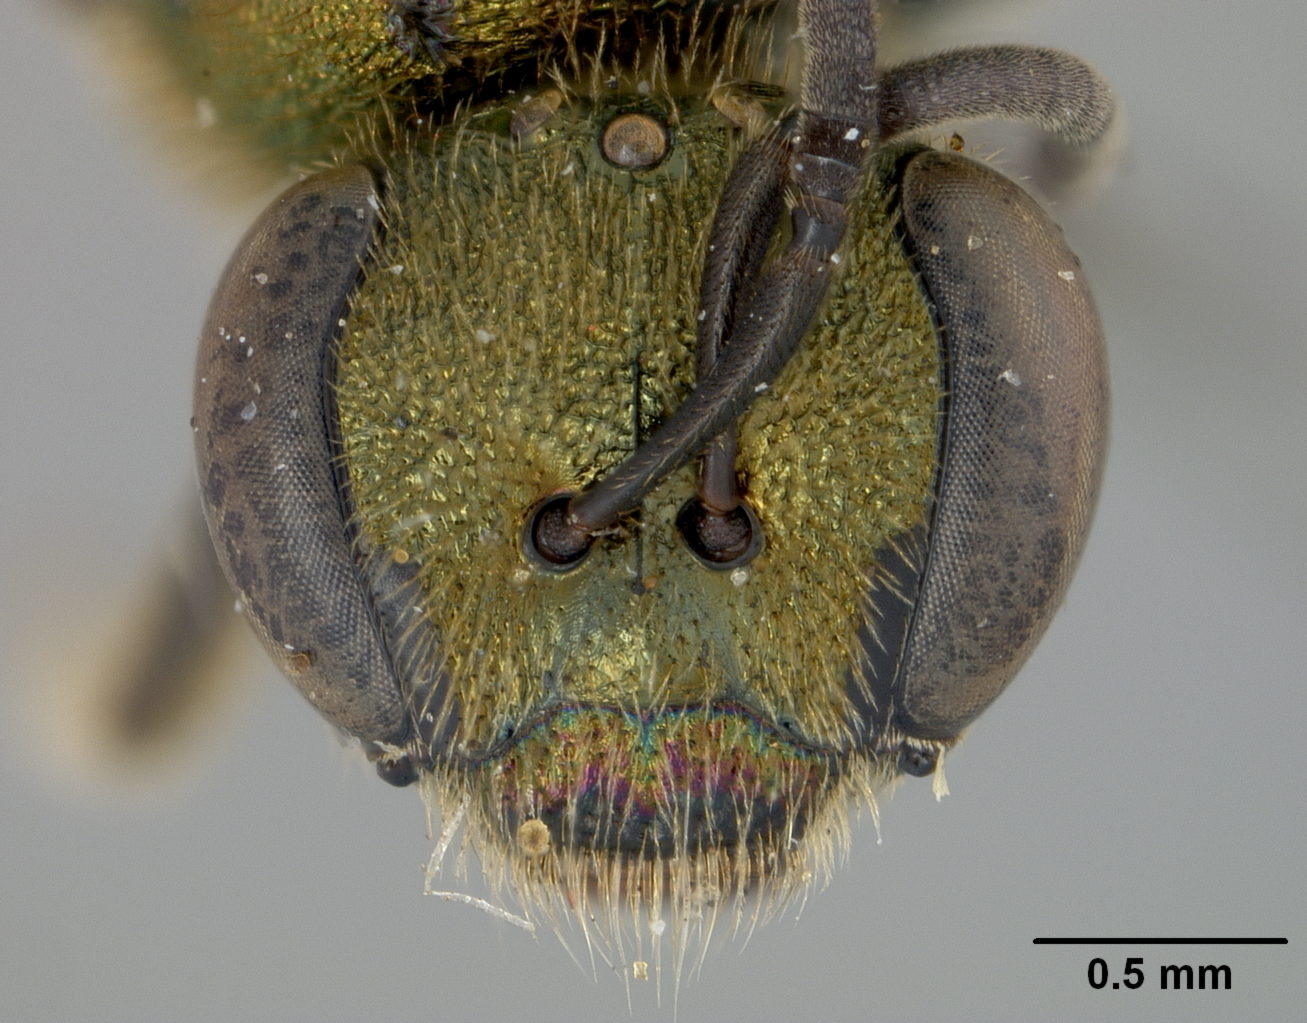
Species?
Halictus imuganensis
